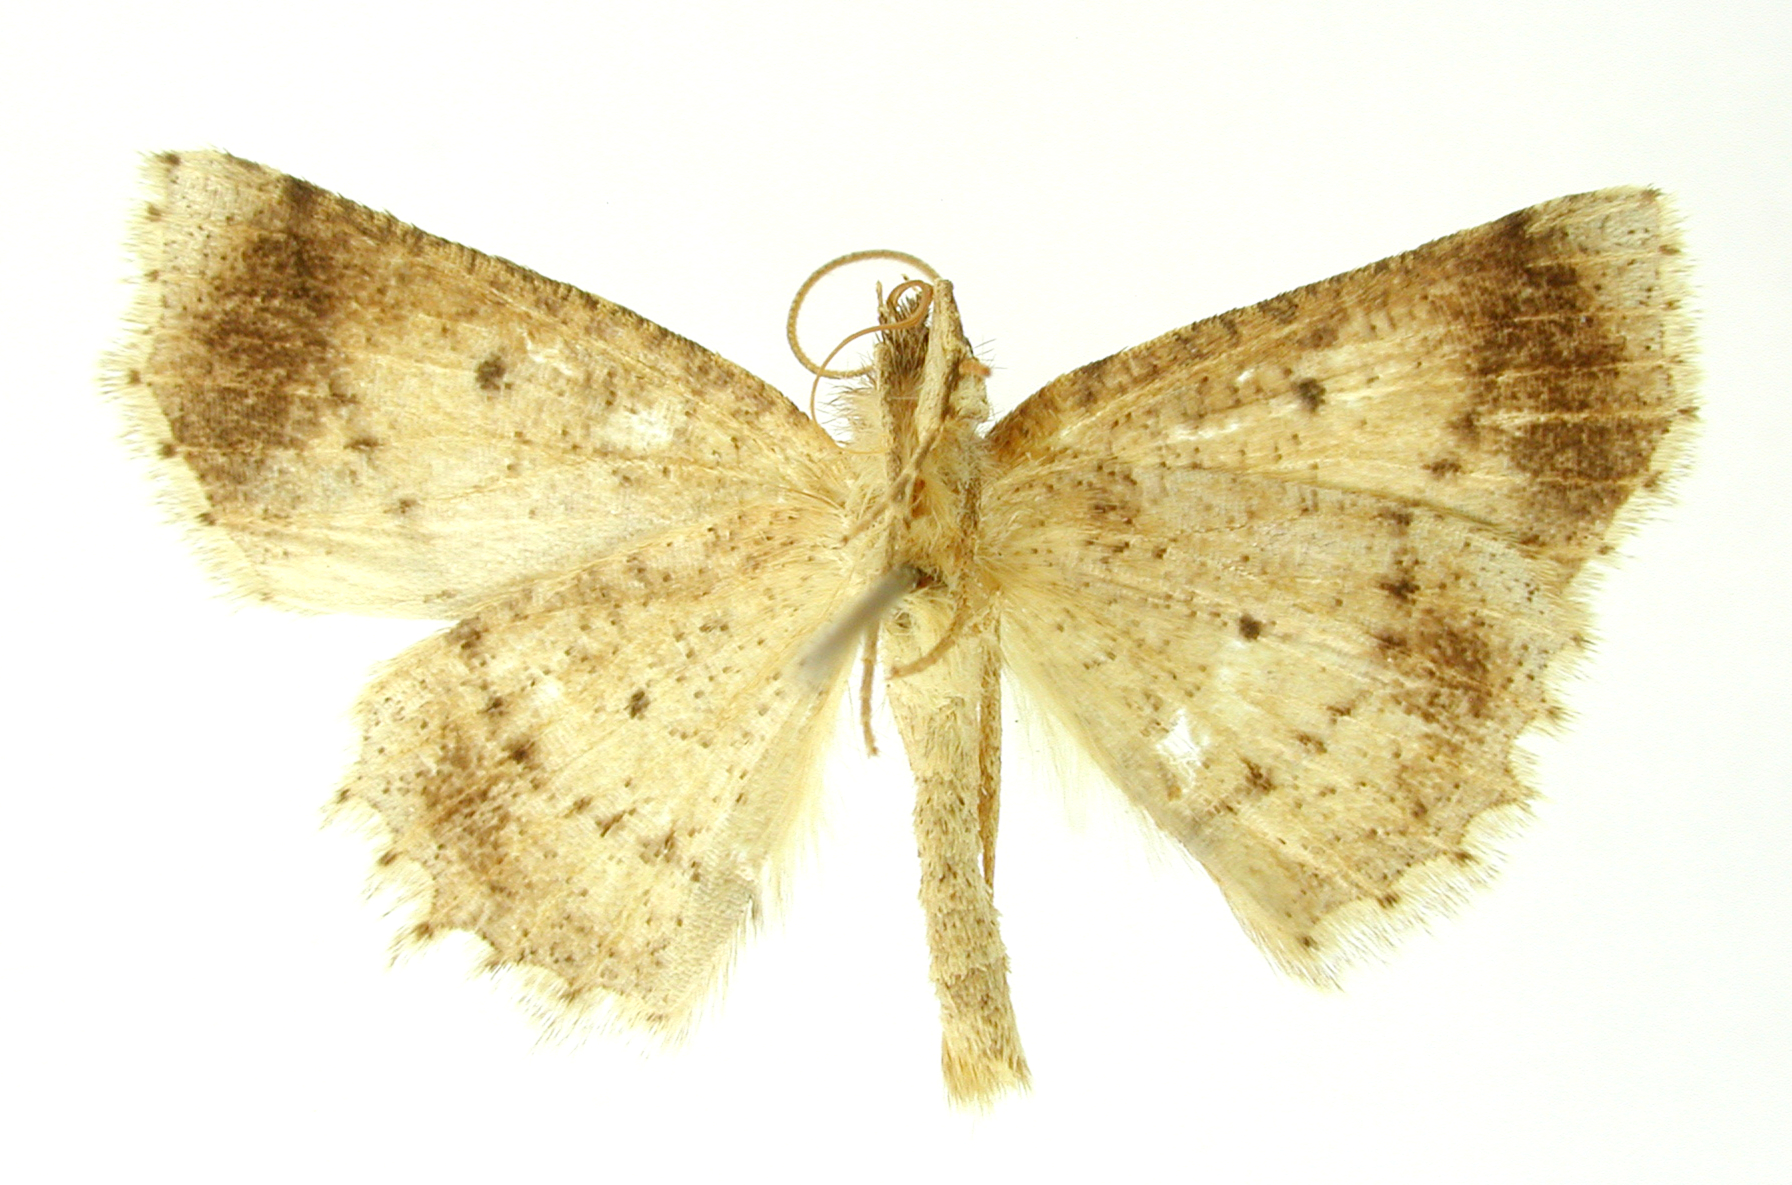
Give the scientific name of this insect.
Isochromodes fallax
